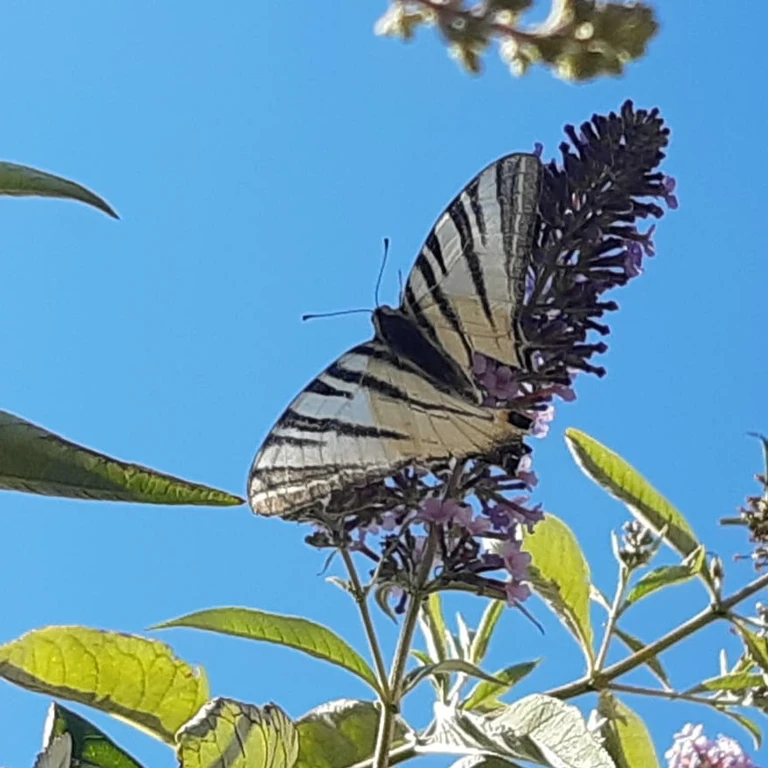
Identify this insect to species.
Iphiclides podalirius
